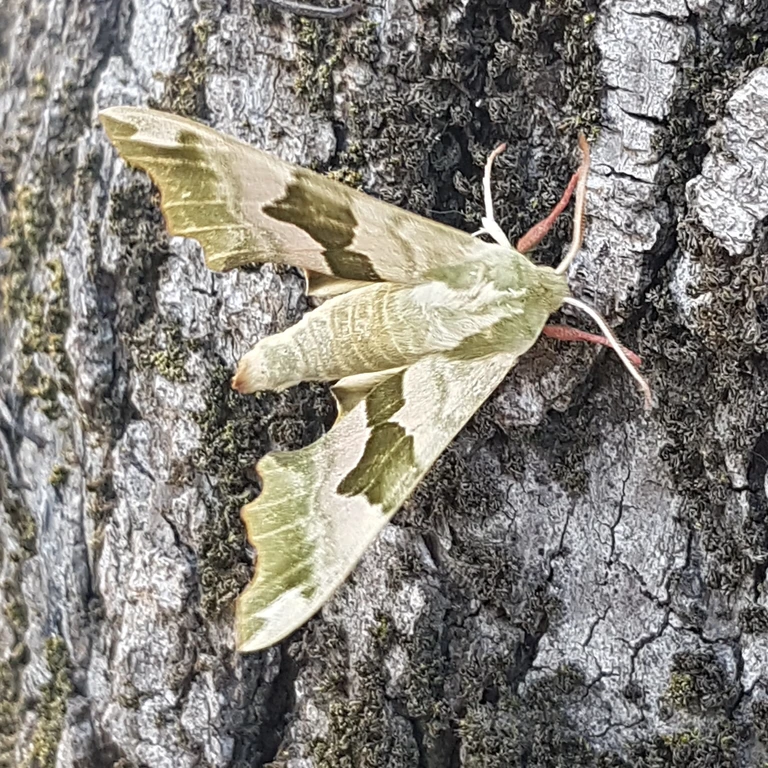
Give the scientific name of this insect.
Mimas tiliae
